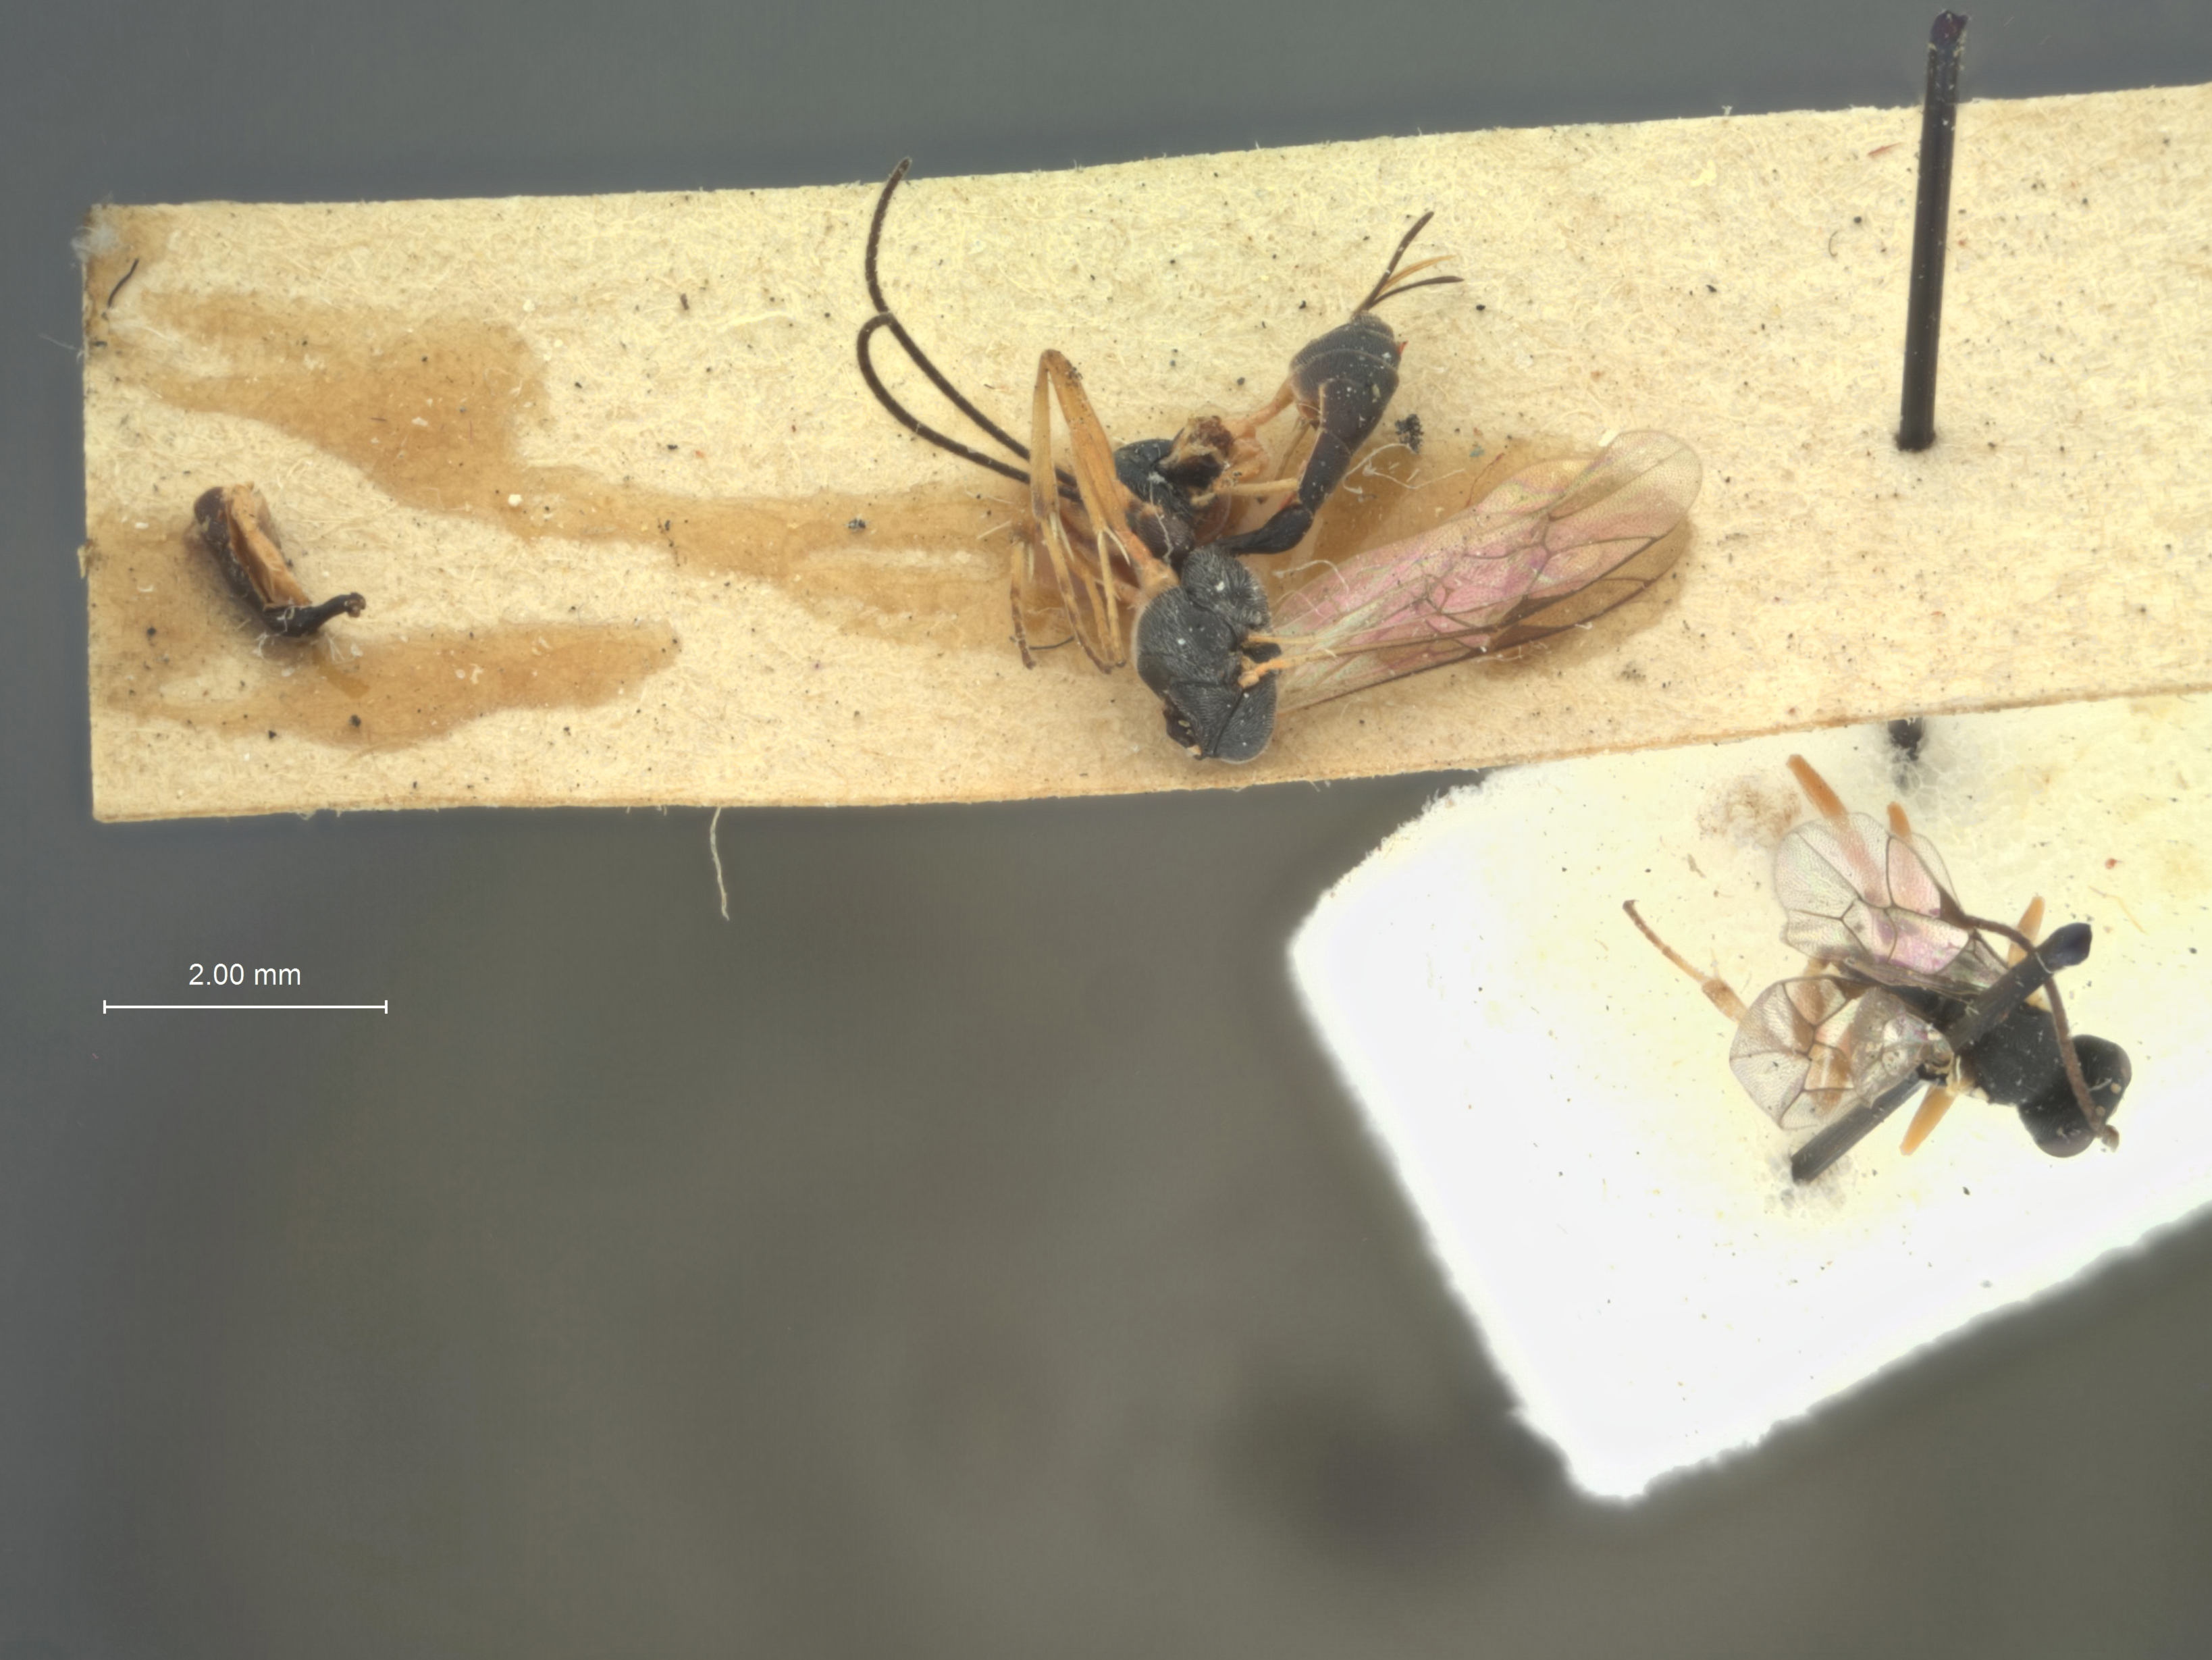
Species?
Thymaris slingerlandana
